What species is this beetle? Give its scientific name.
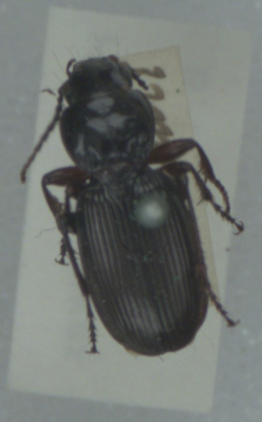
Pterostichus madidus
